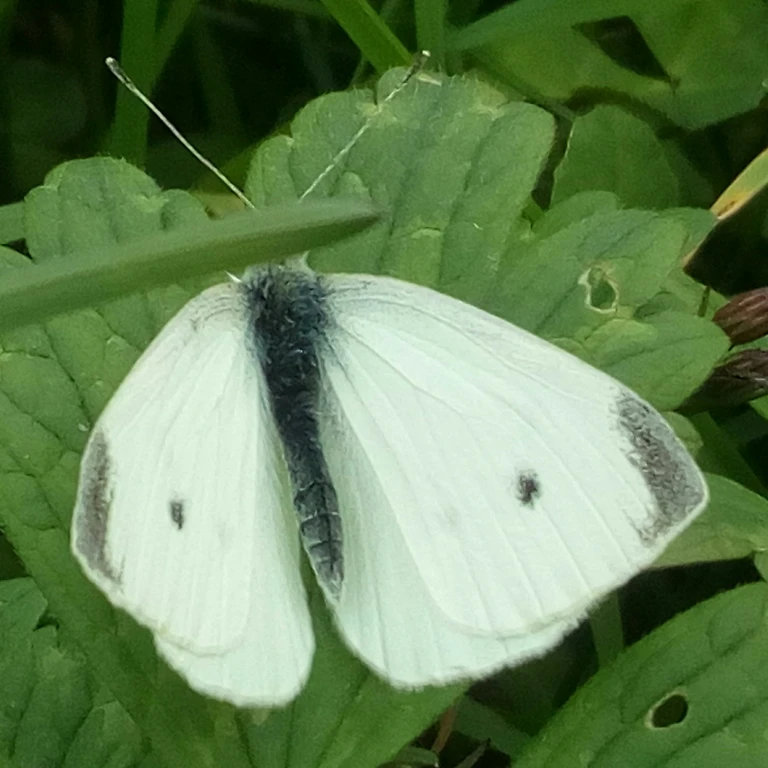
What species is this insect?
Pieris rapae
